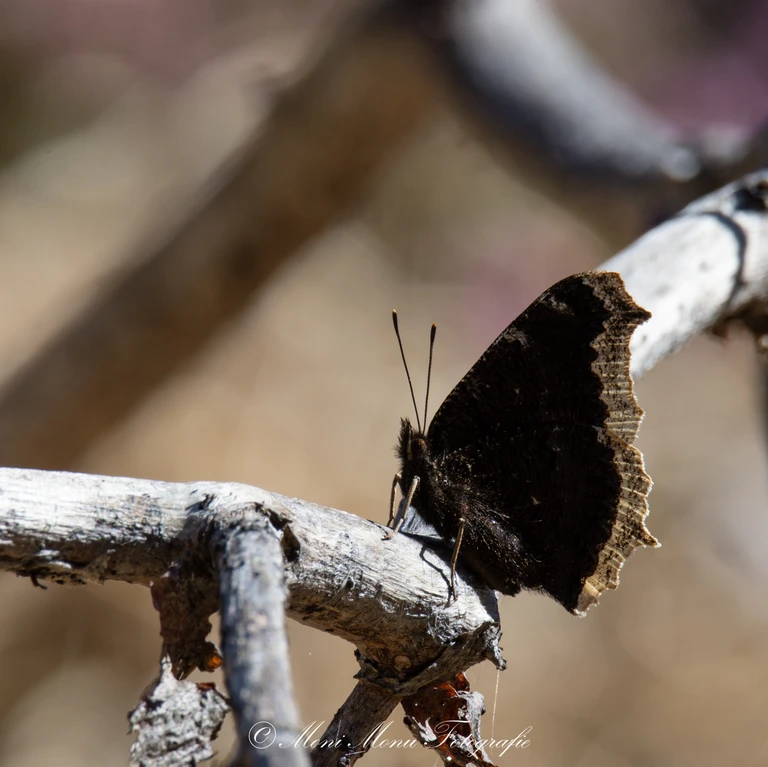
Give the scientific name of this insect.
Nymphalis antiopa
